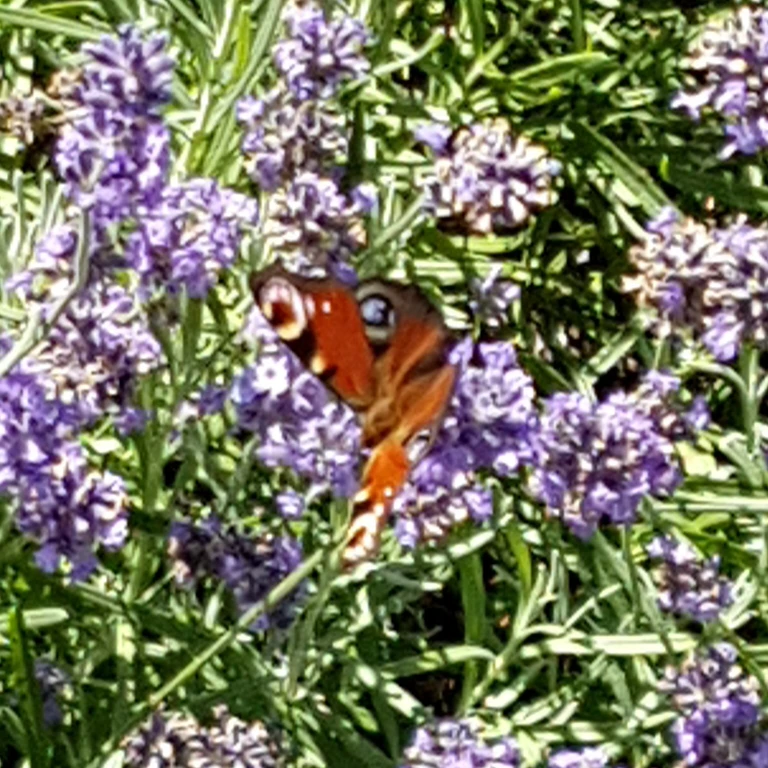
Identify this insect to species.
Aglais io
